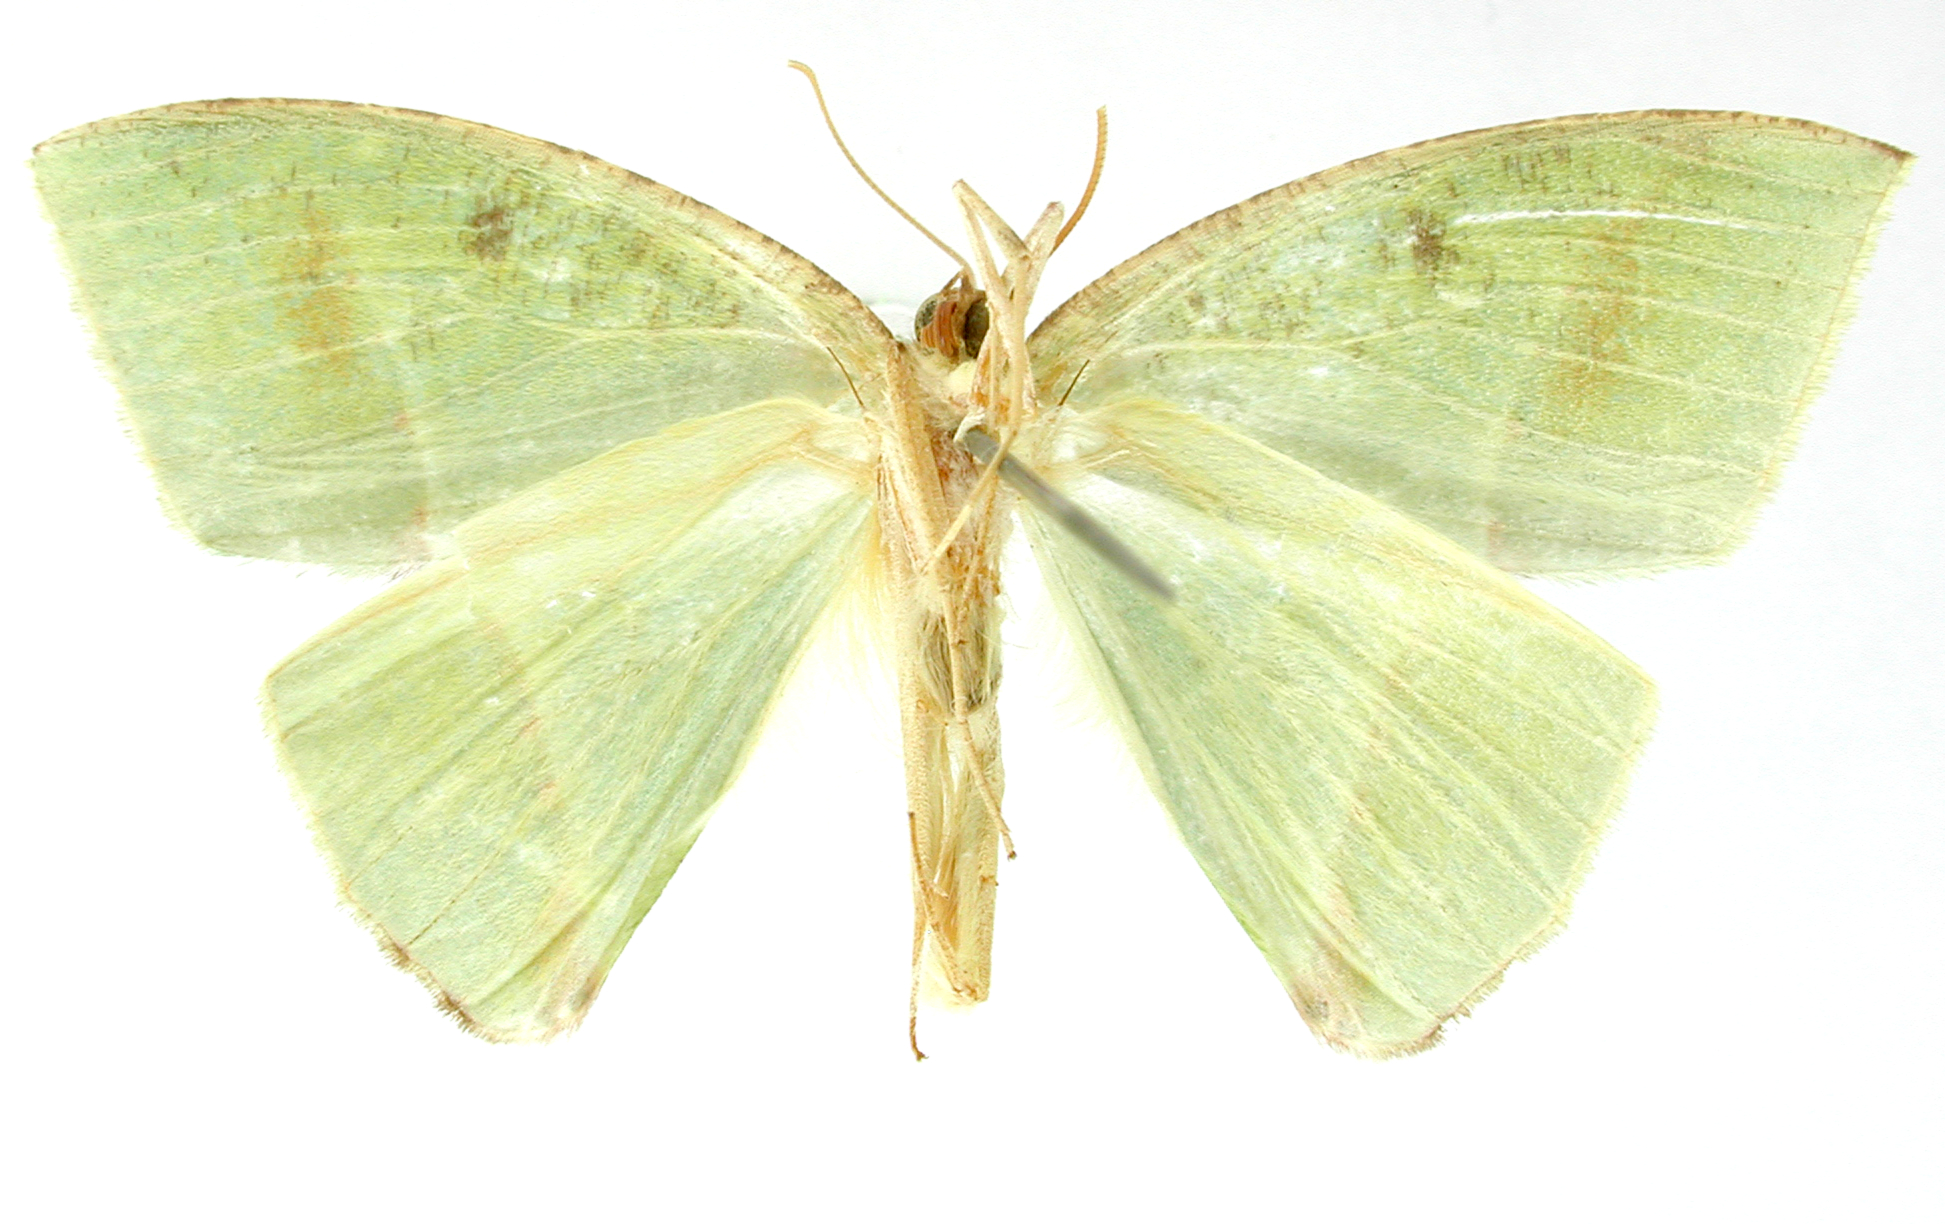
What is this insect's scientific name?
Phyle cartago
